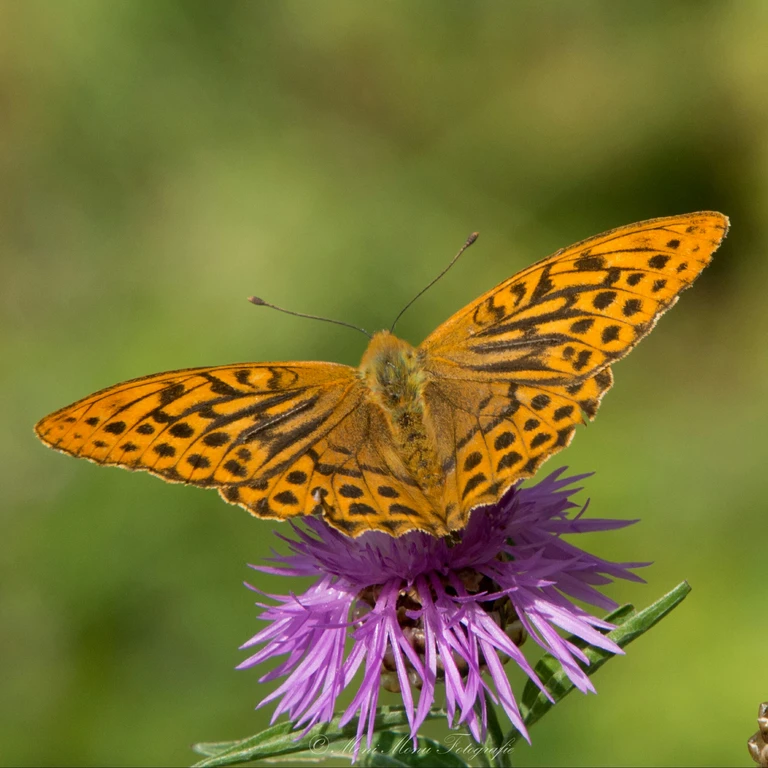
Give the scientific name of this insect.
Argynnis paphia
